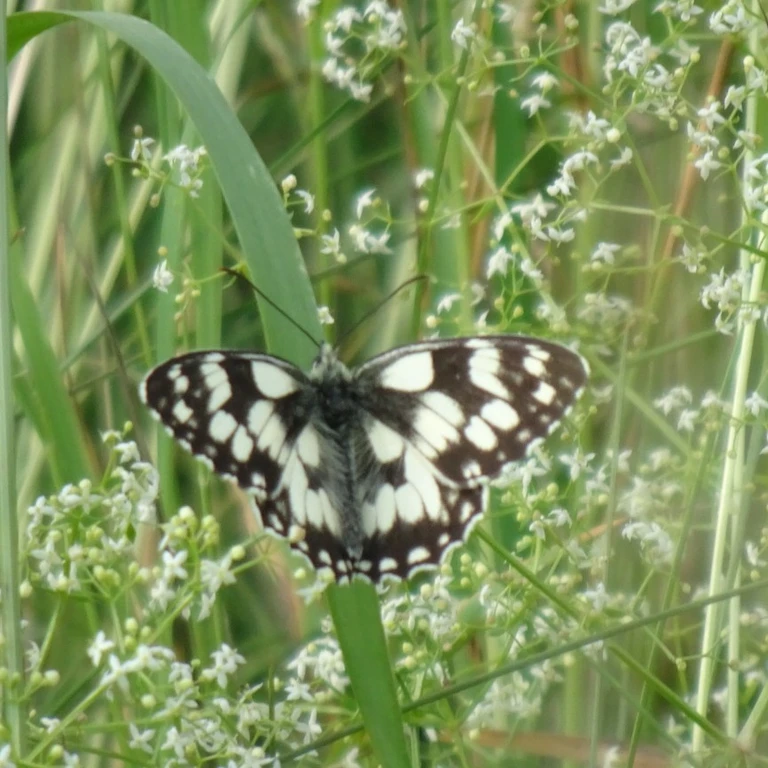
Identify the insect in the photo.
Melanargia galathea
